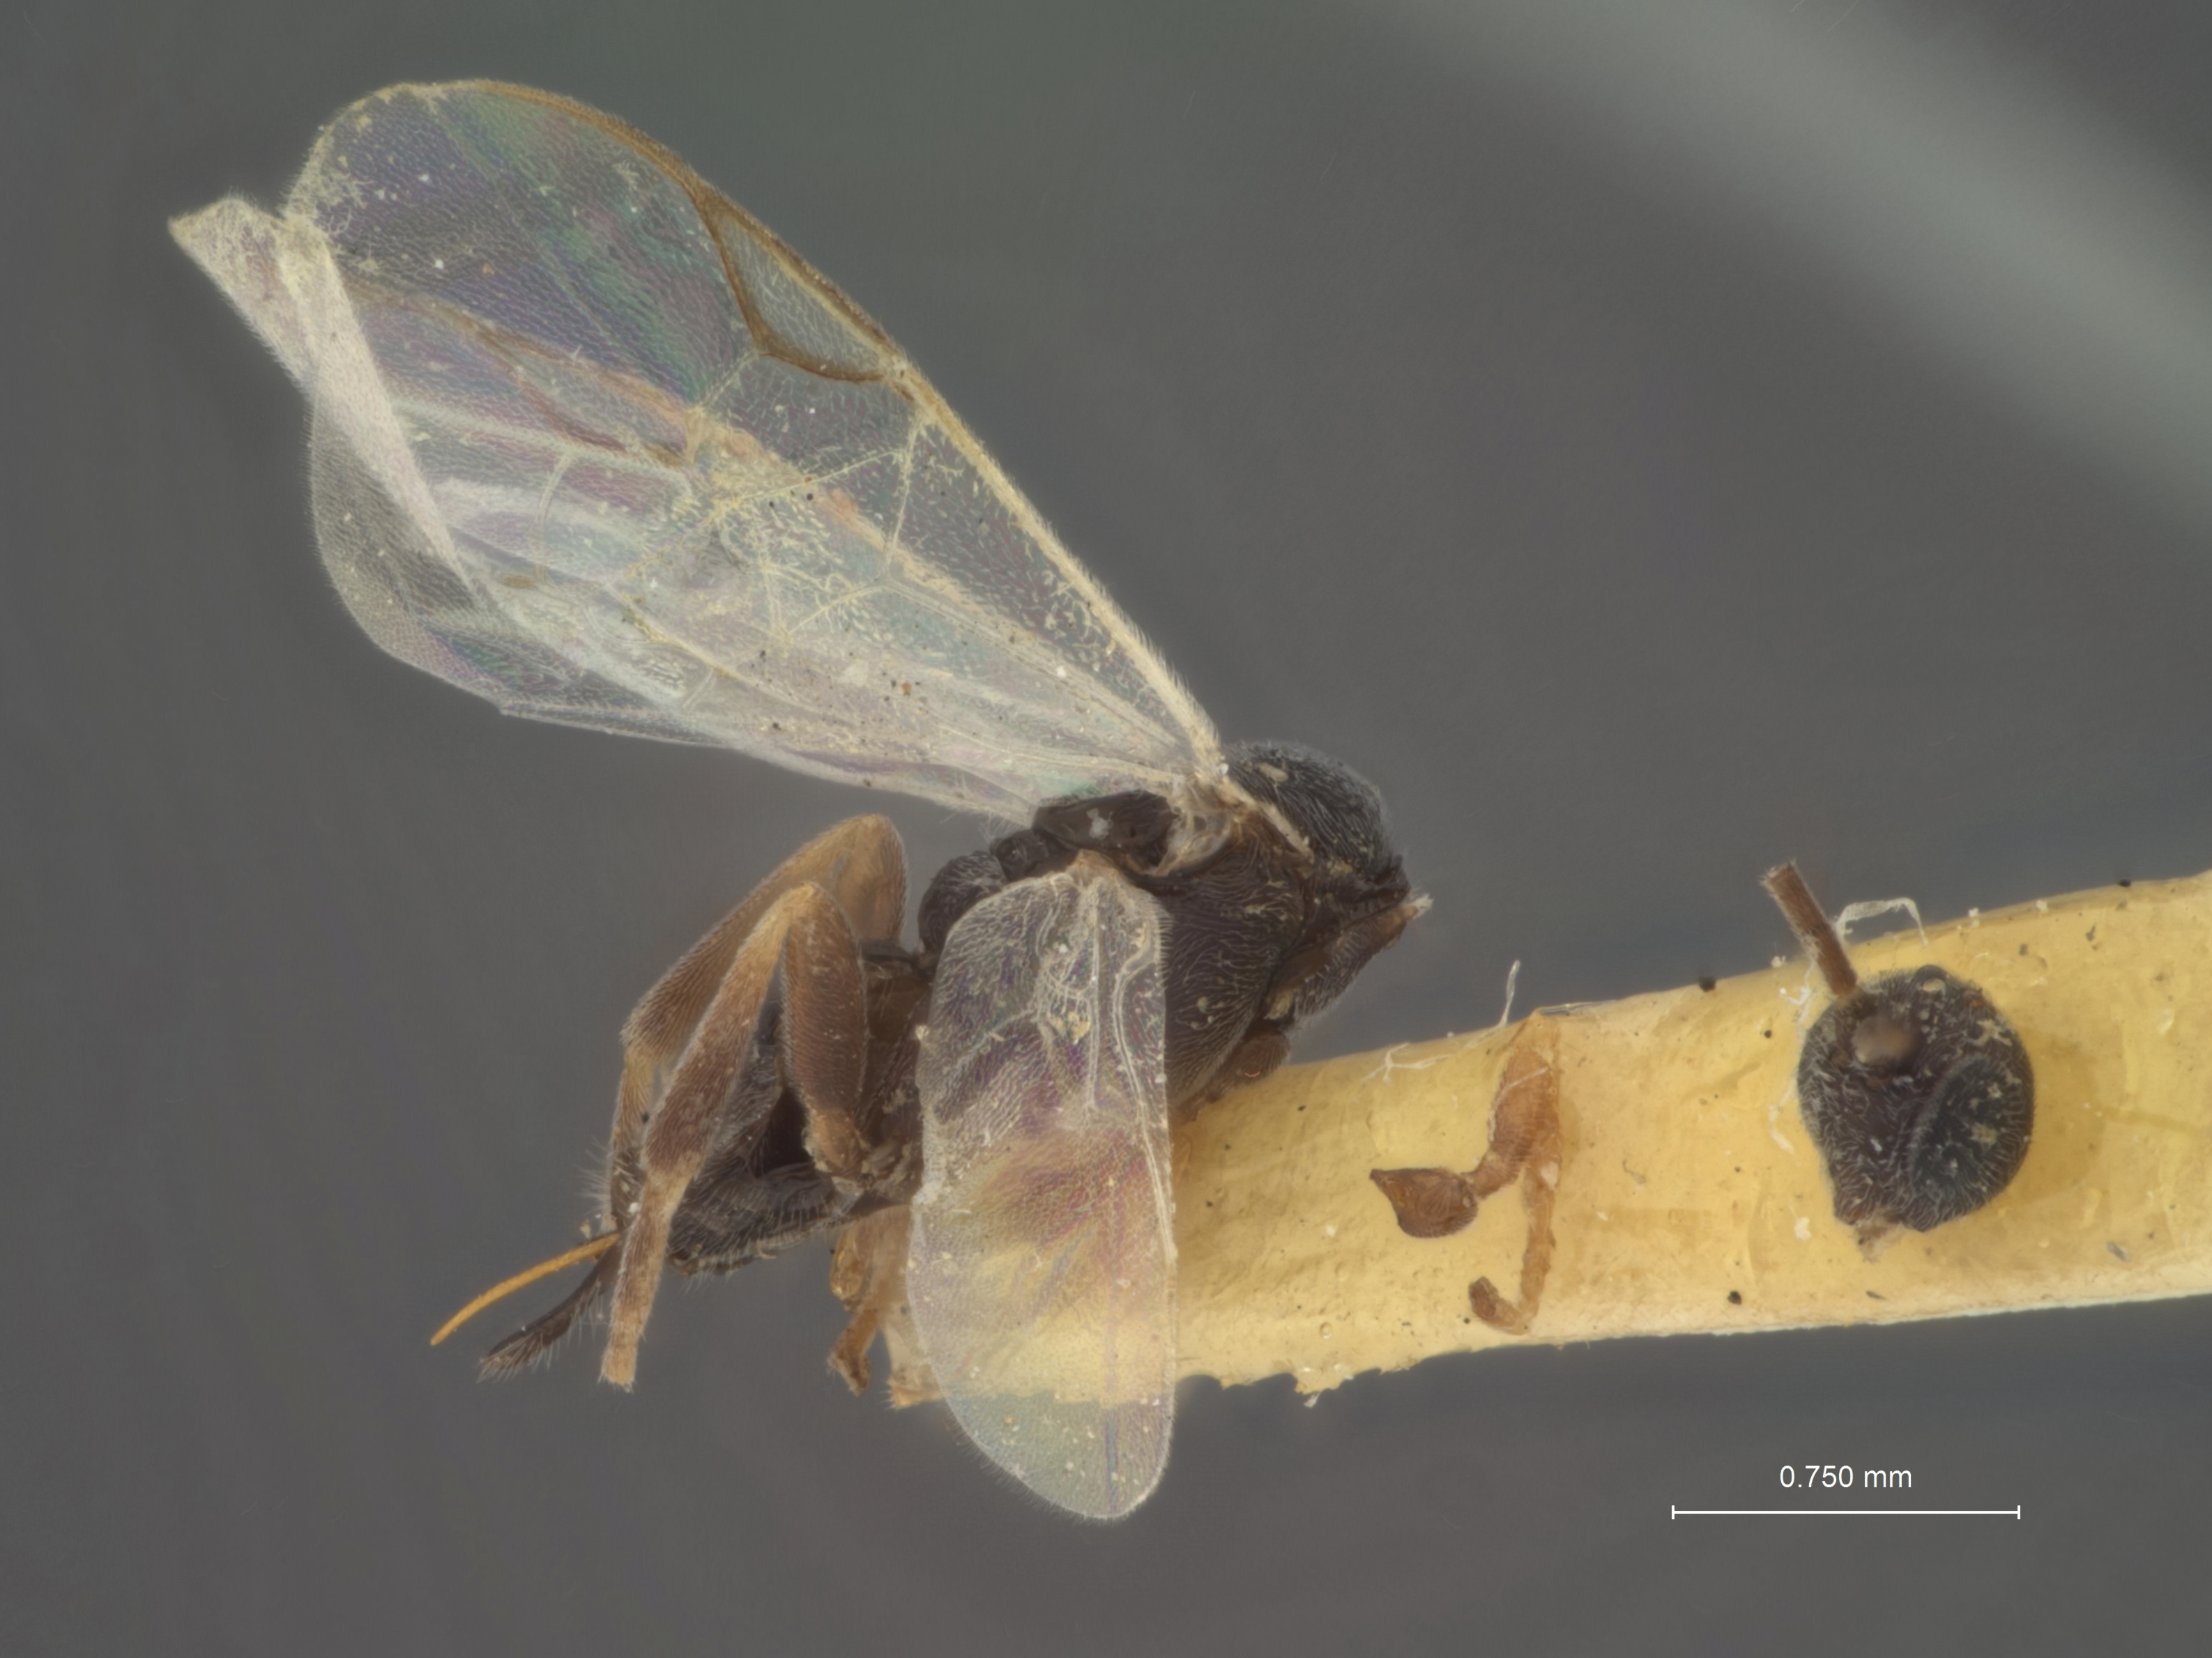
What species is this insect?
Apanteles harti
